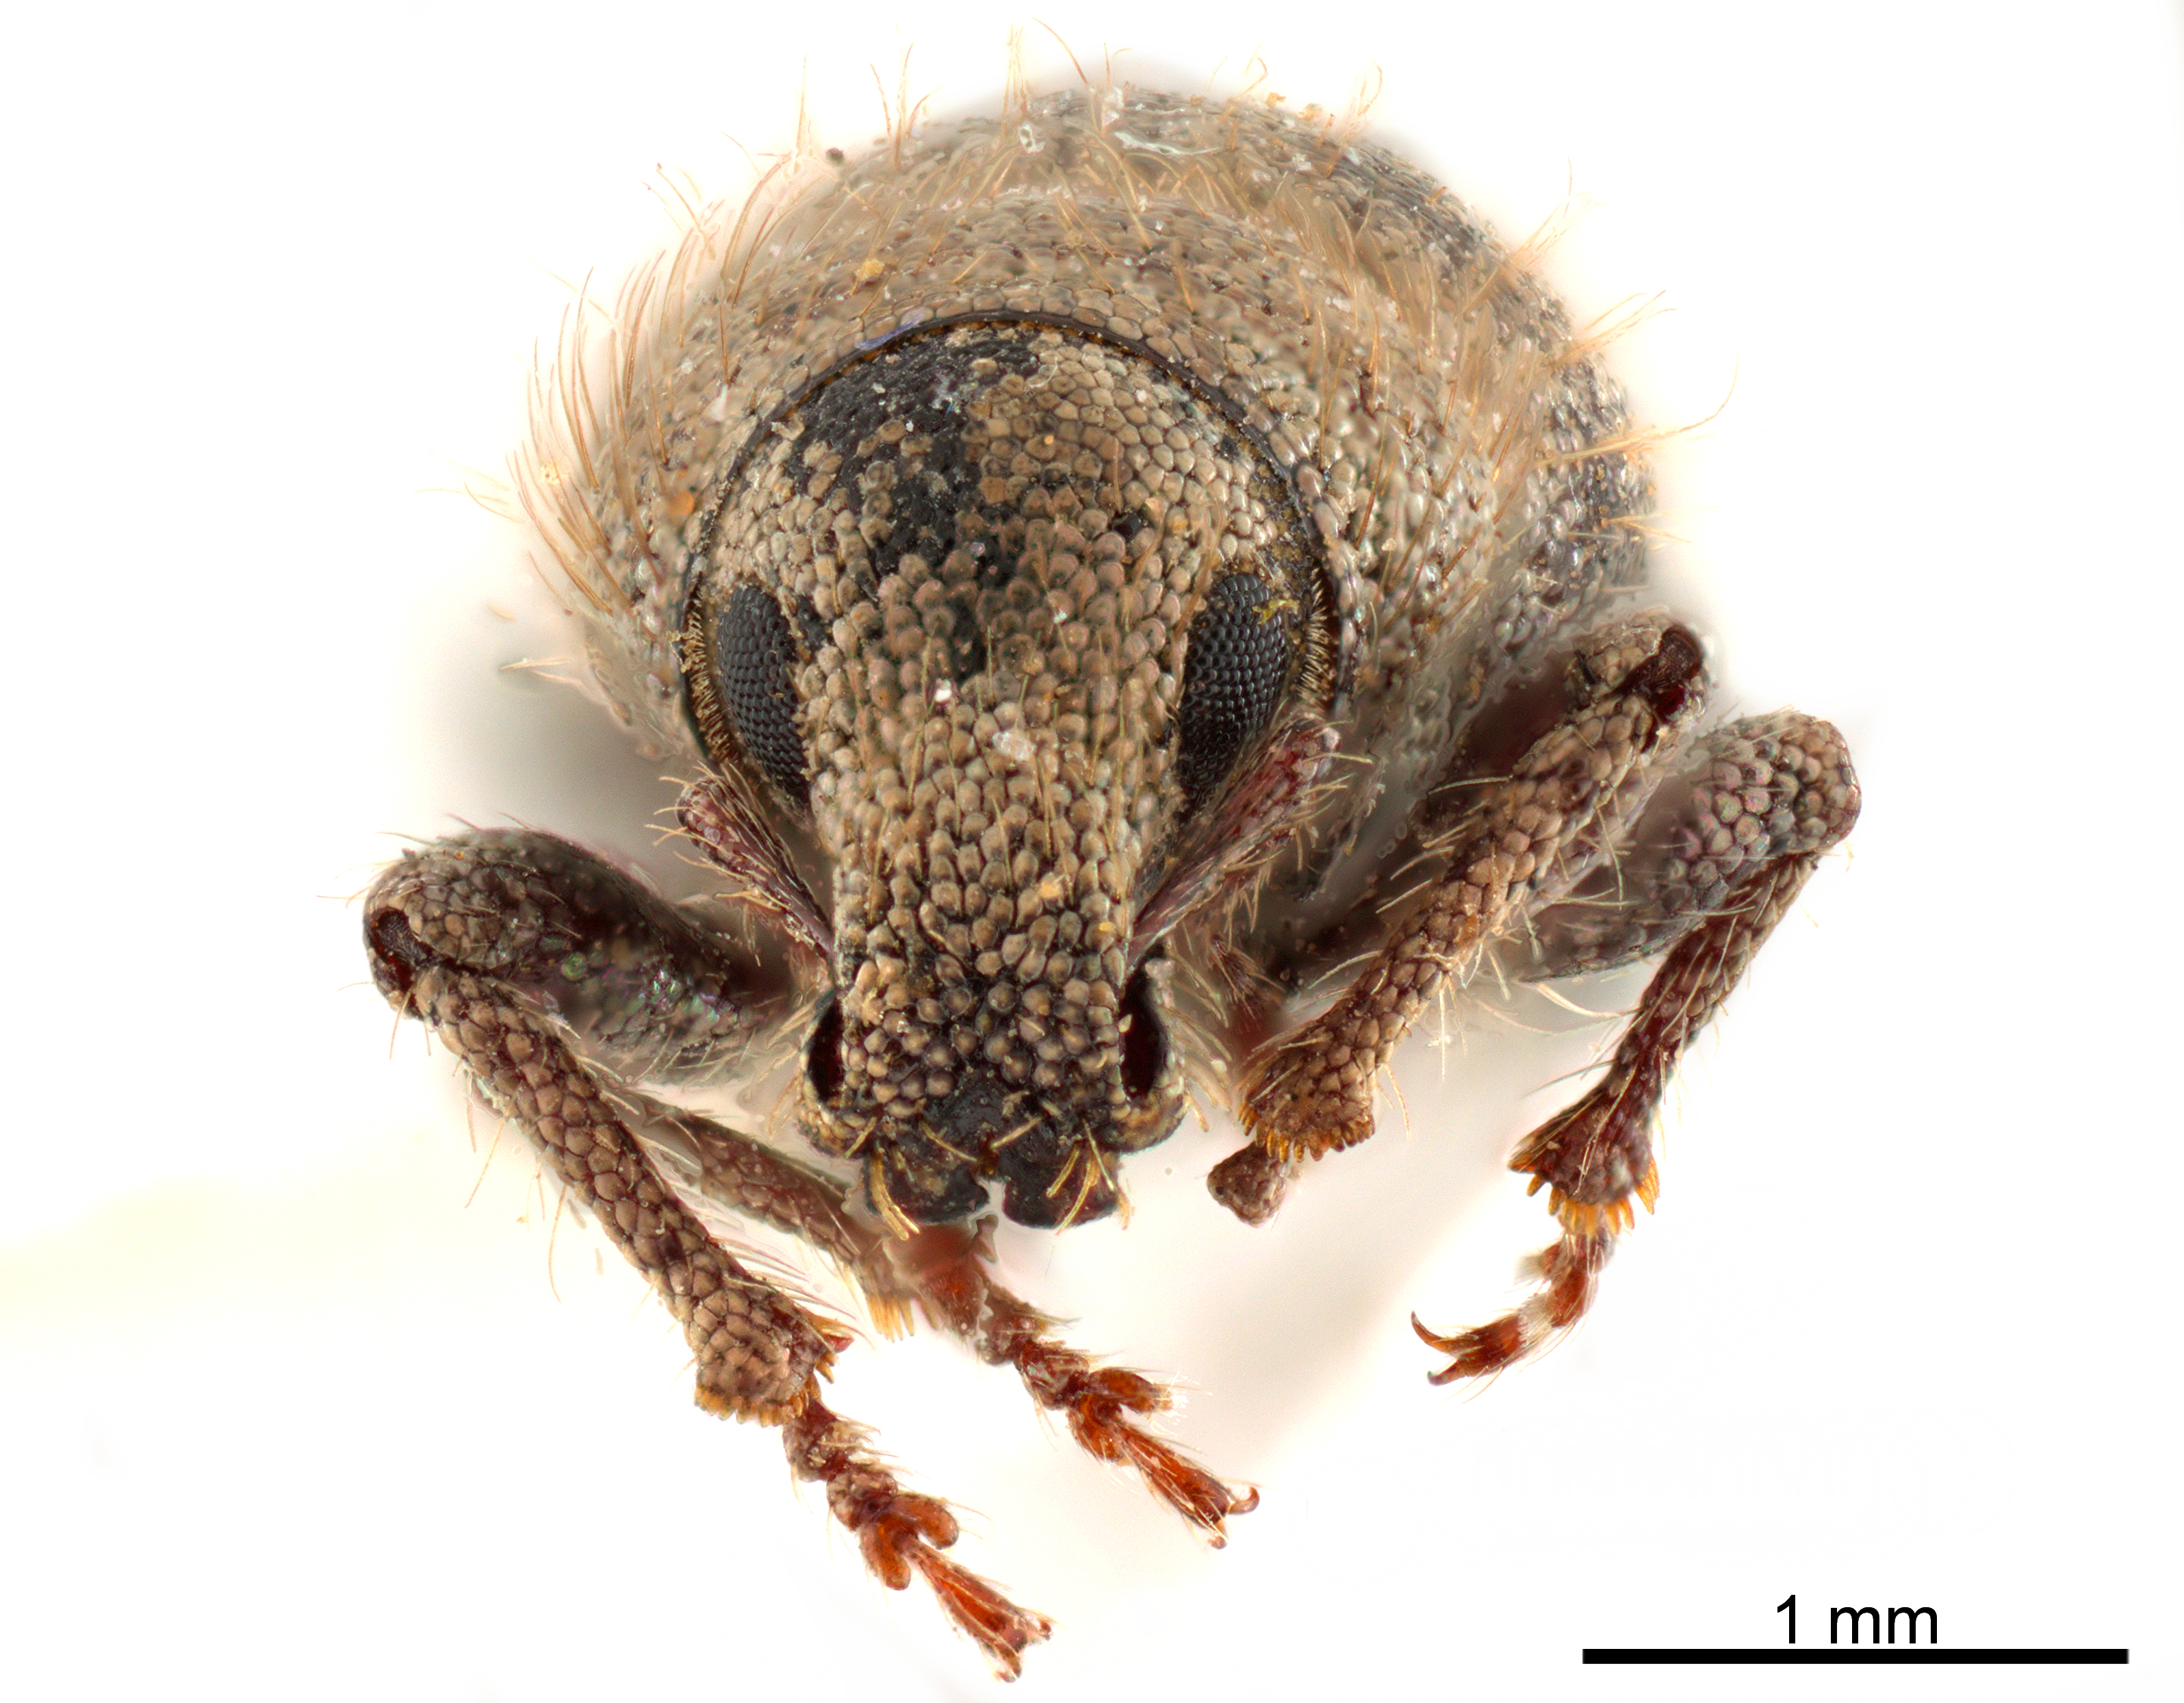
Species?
Diamimus subsericeus
